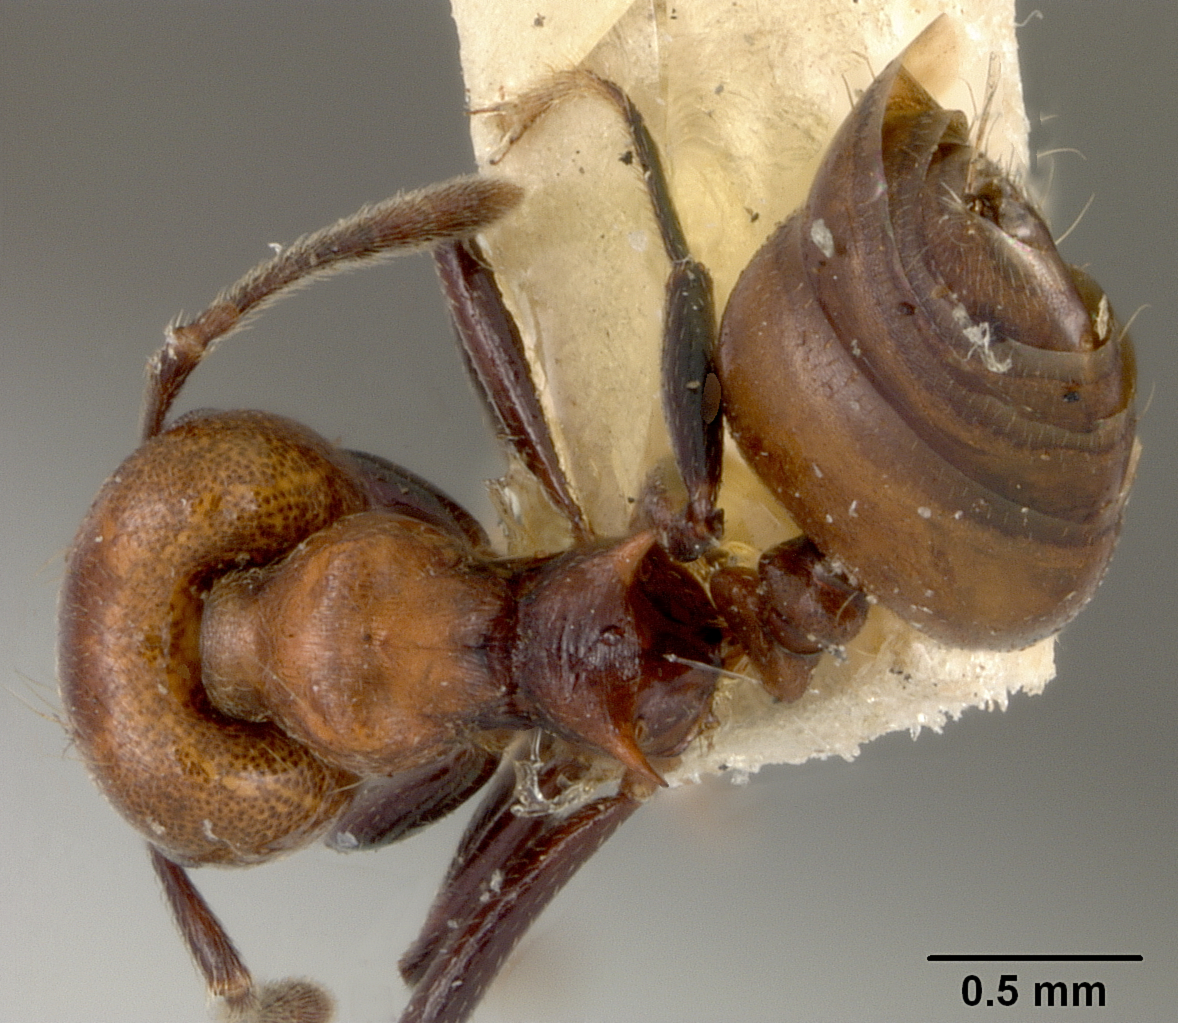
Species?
Crematogaster africana
